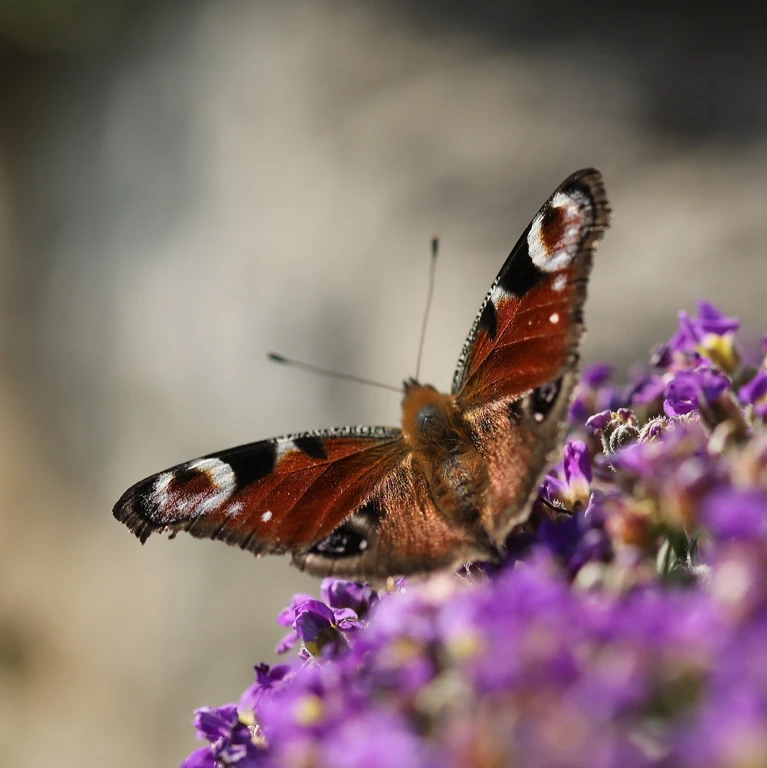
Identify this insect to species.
Aglais io
